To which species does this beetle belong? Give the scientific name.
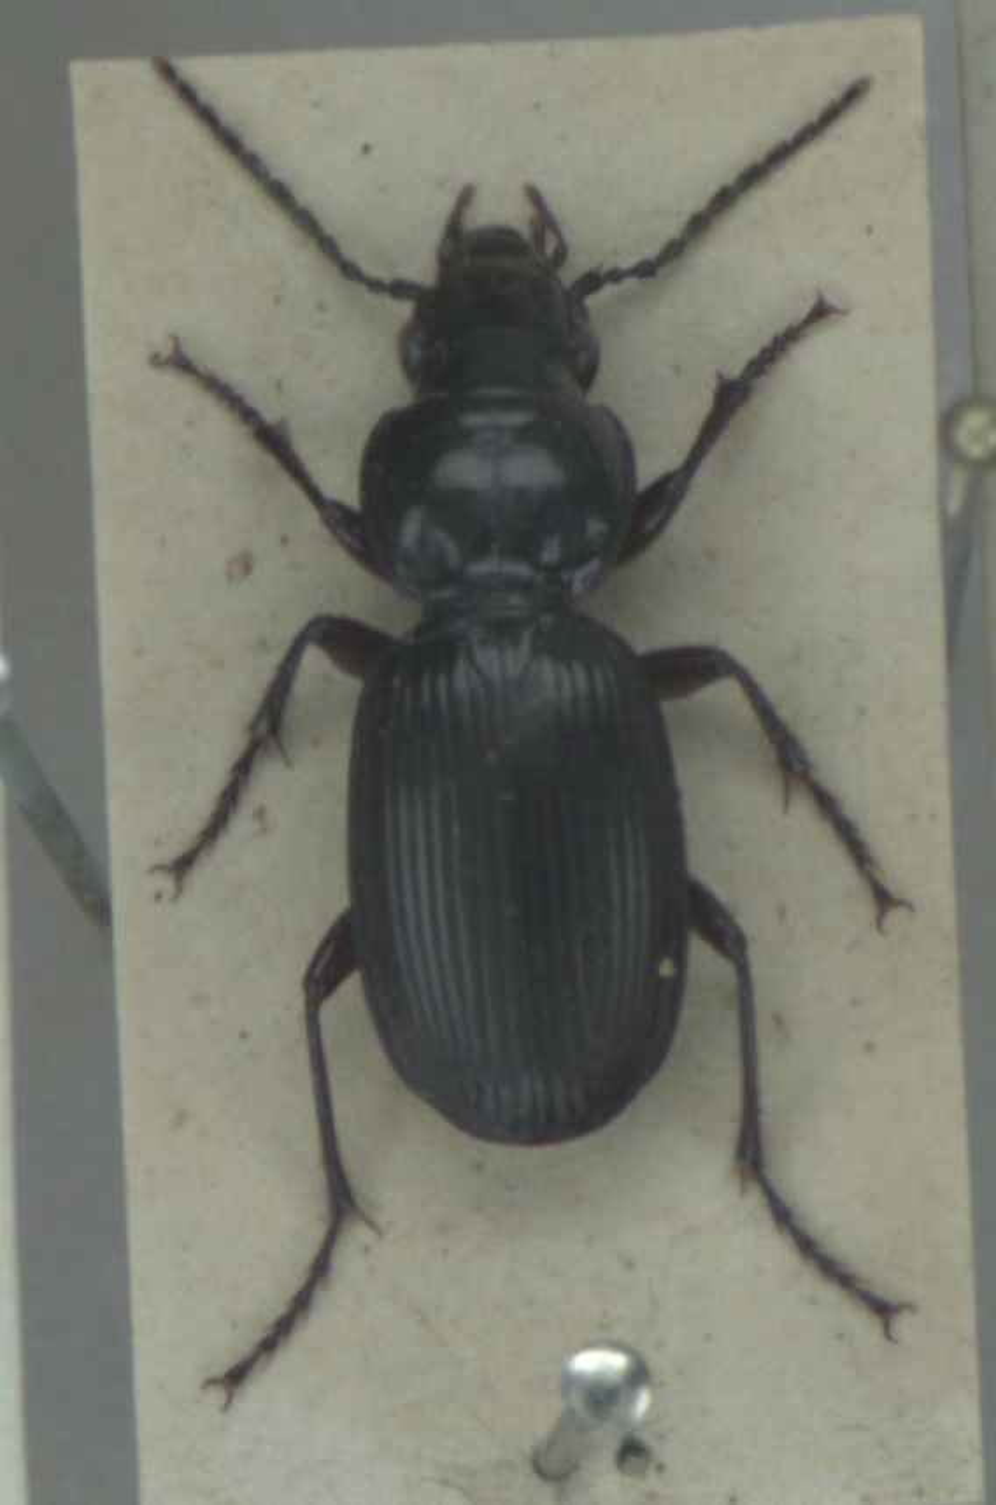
Pterostichus madidus
